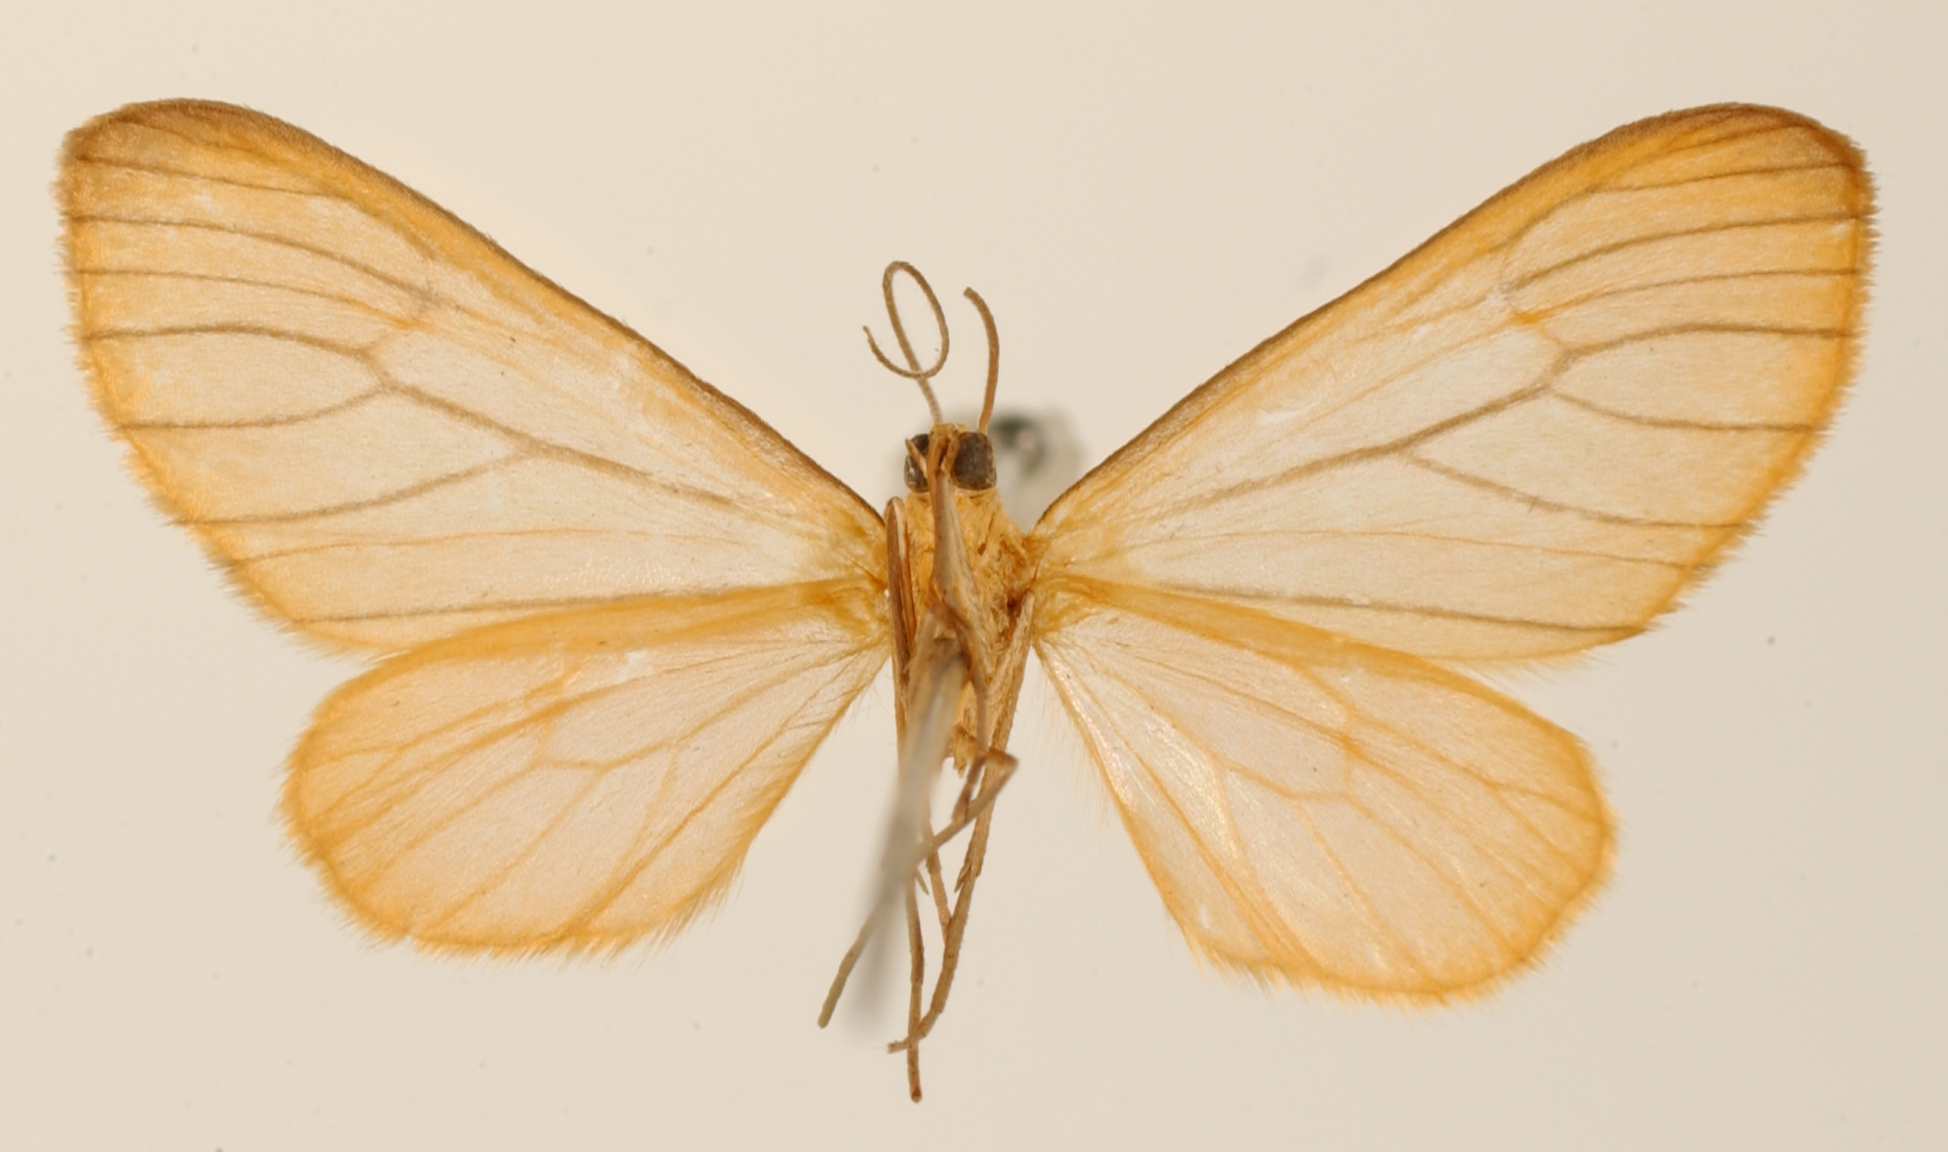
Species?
Eudule schausi
